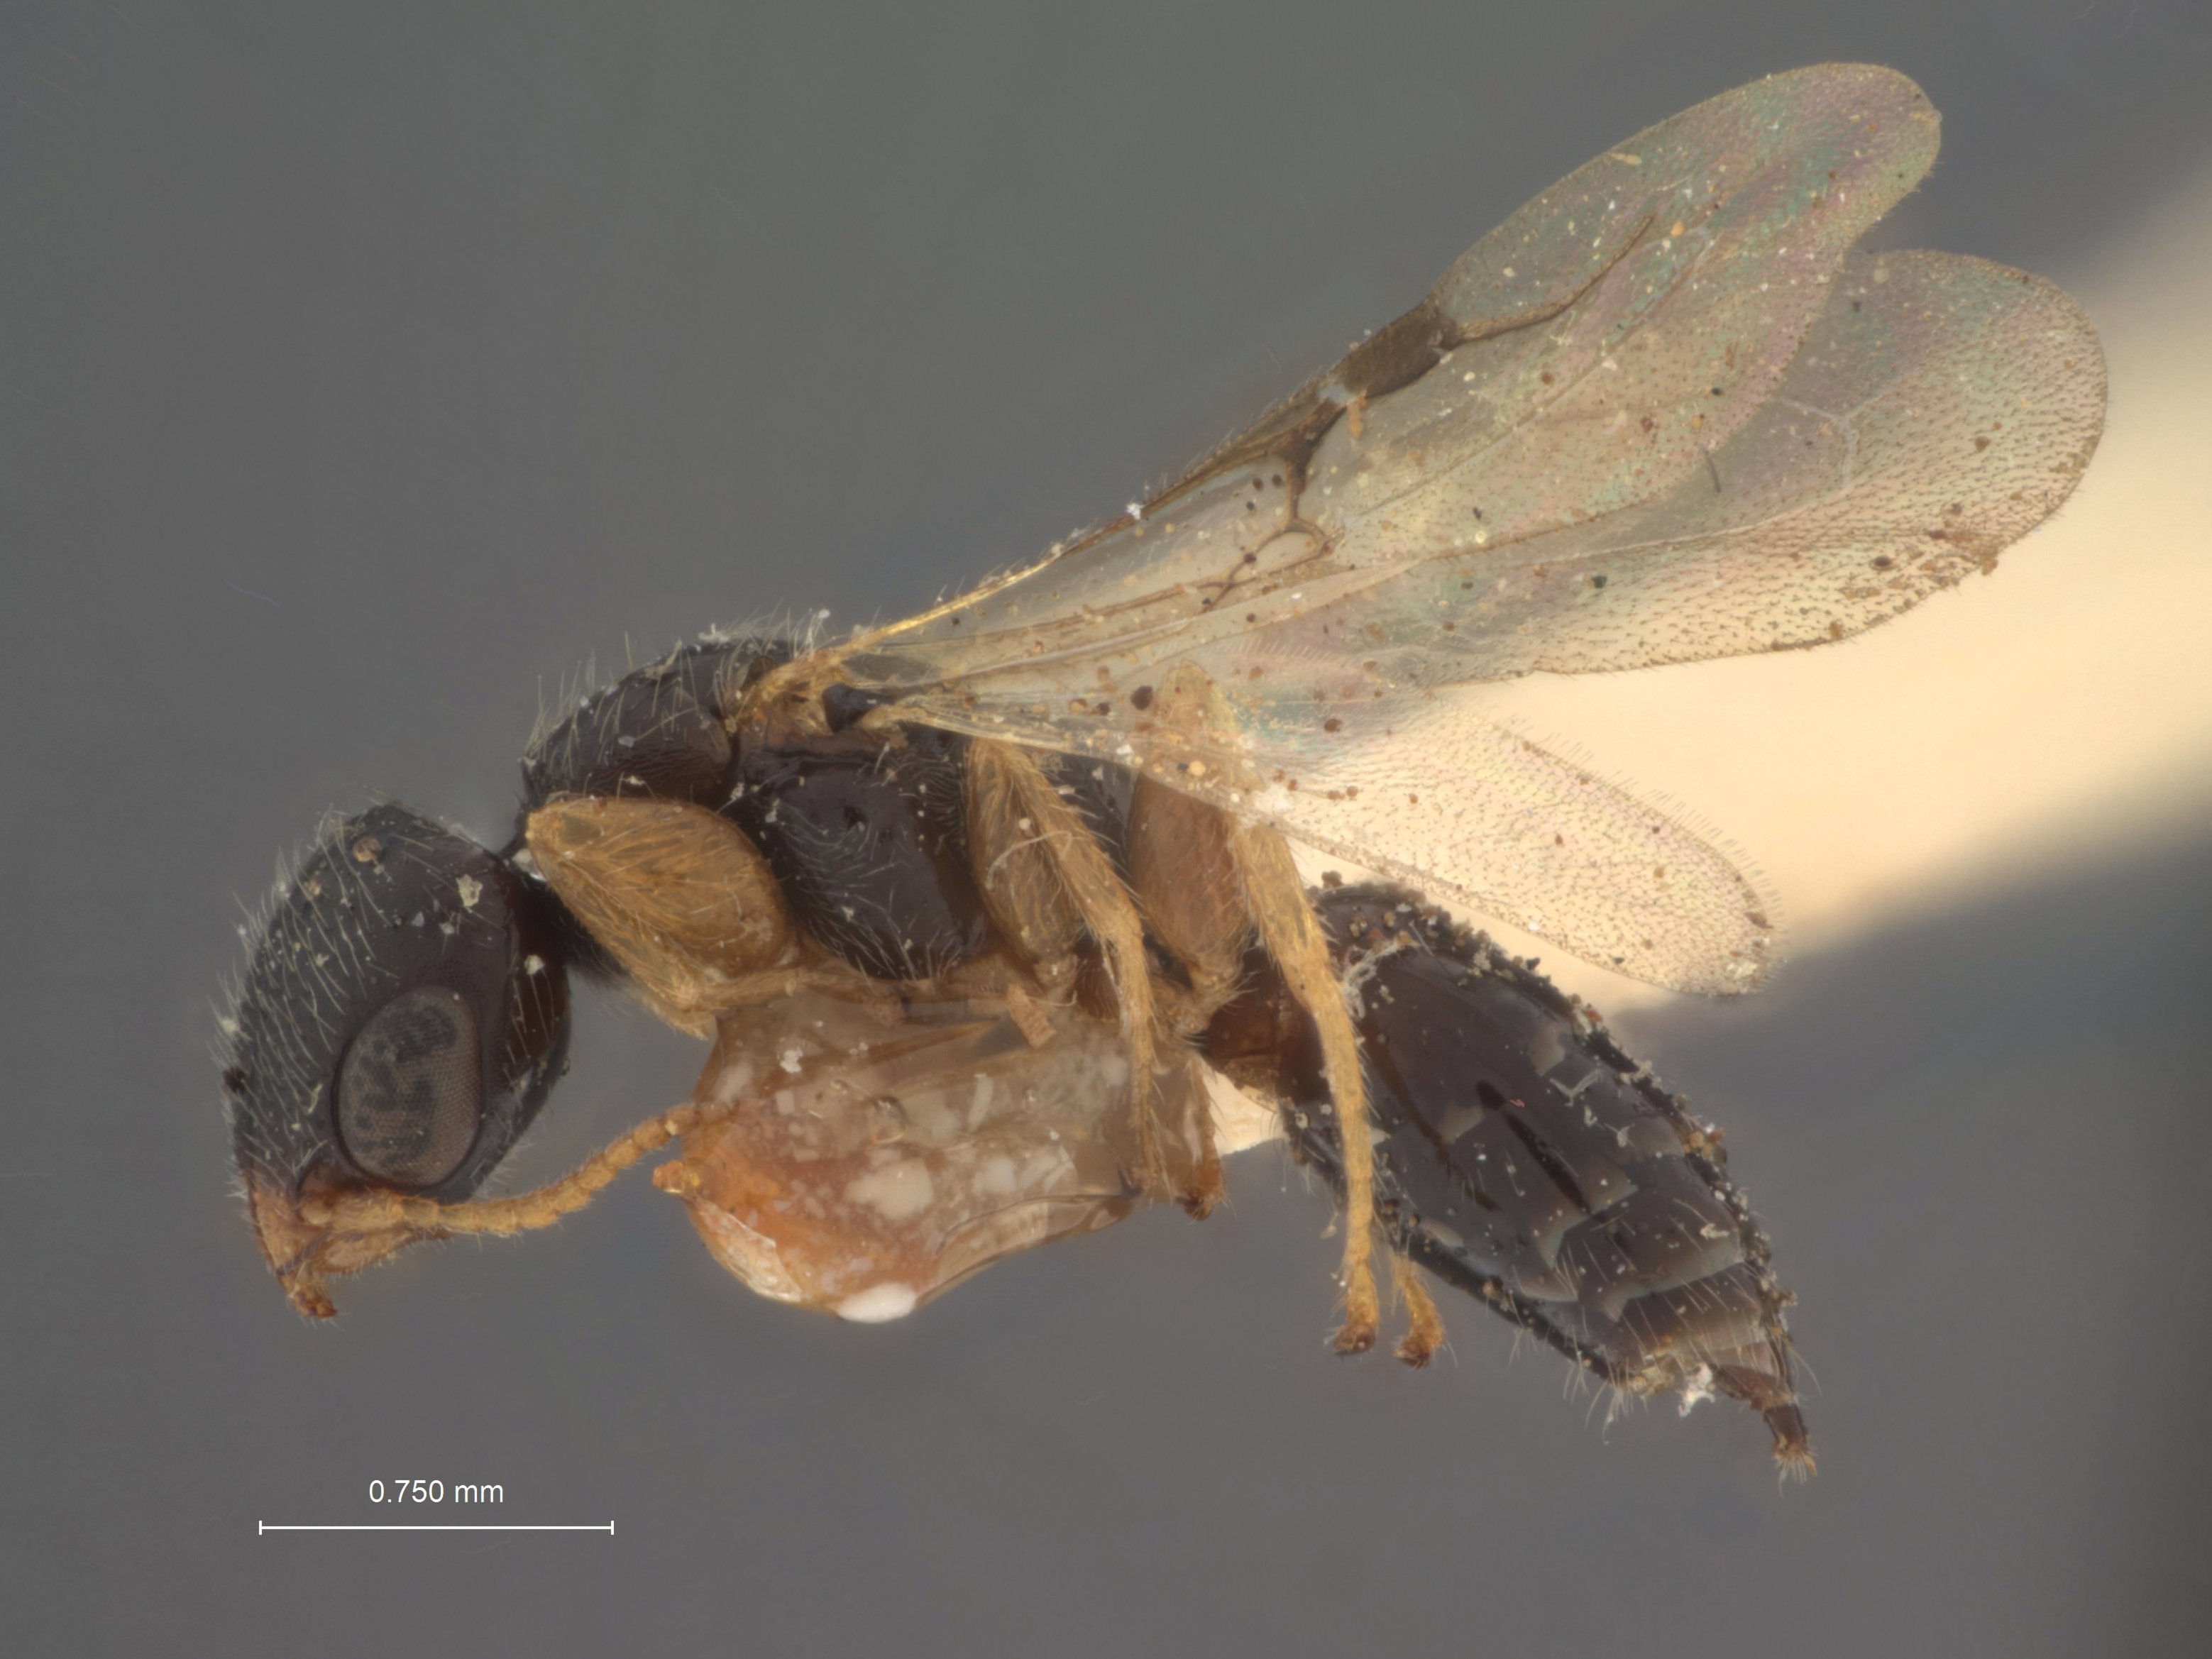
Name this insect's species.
Parasierola bicarinata
